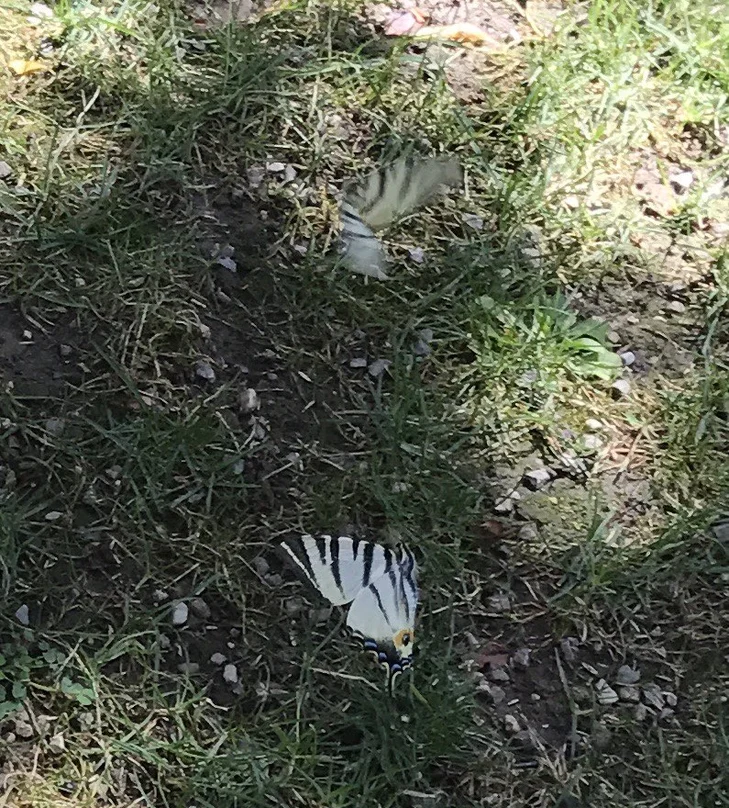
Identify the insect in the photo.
Iphiclides podalirius
